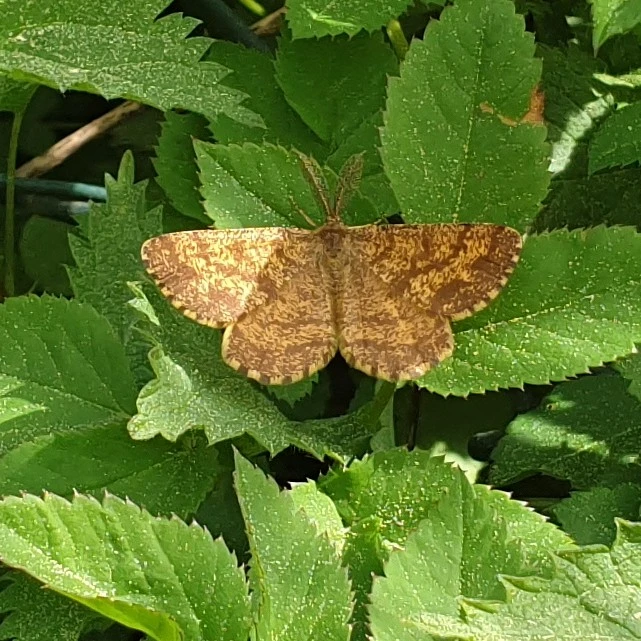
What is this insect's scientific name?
Ematurga atomaria
